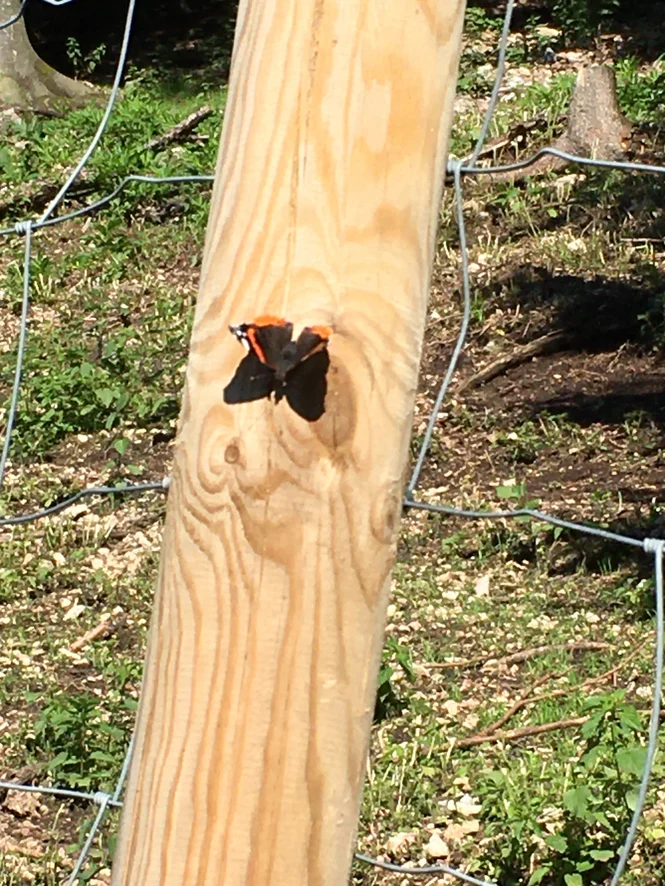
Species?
Vanessa atalanta
